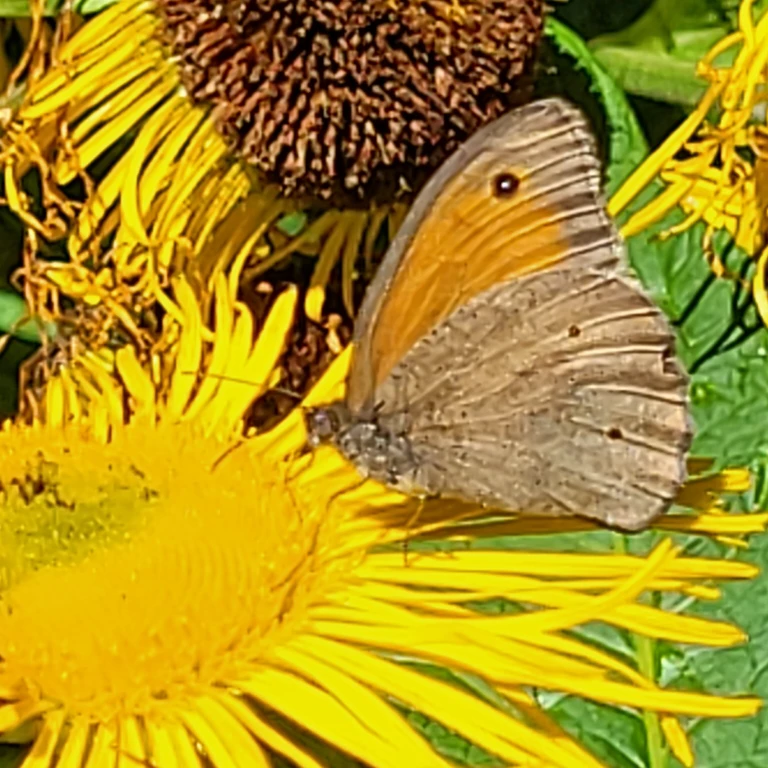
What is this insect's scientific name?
Maniola jurtina
